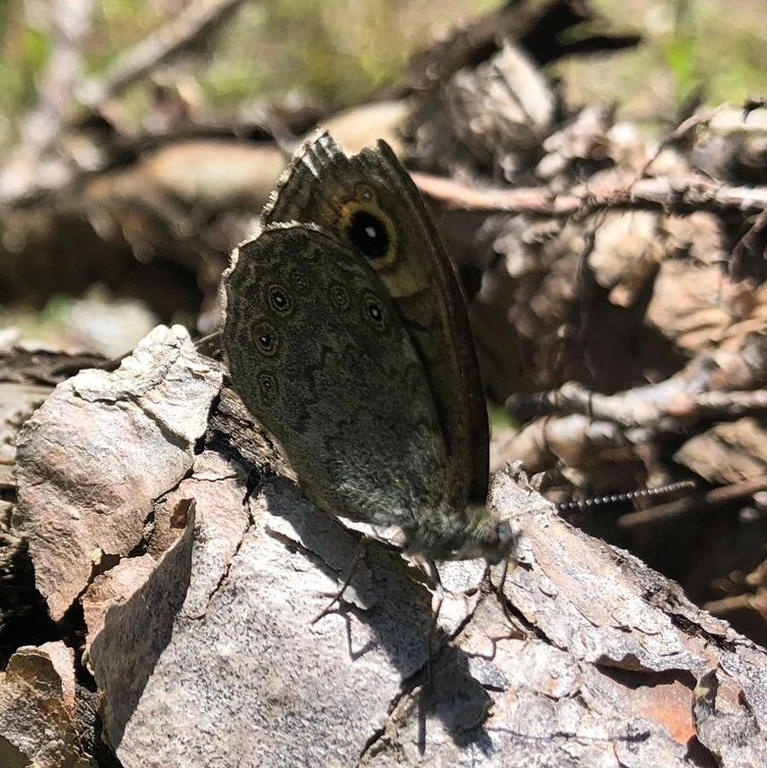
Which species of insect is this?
Lasiommata maera (also Pararge maera)
